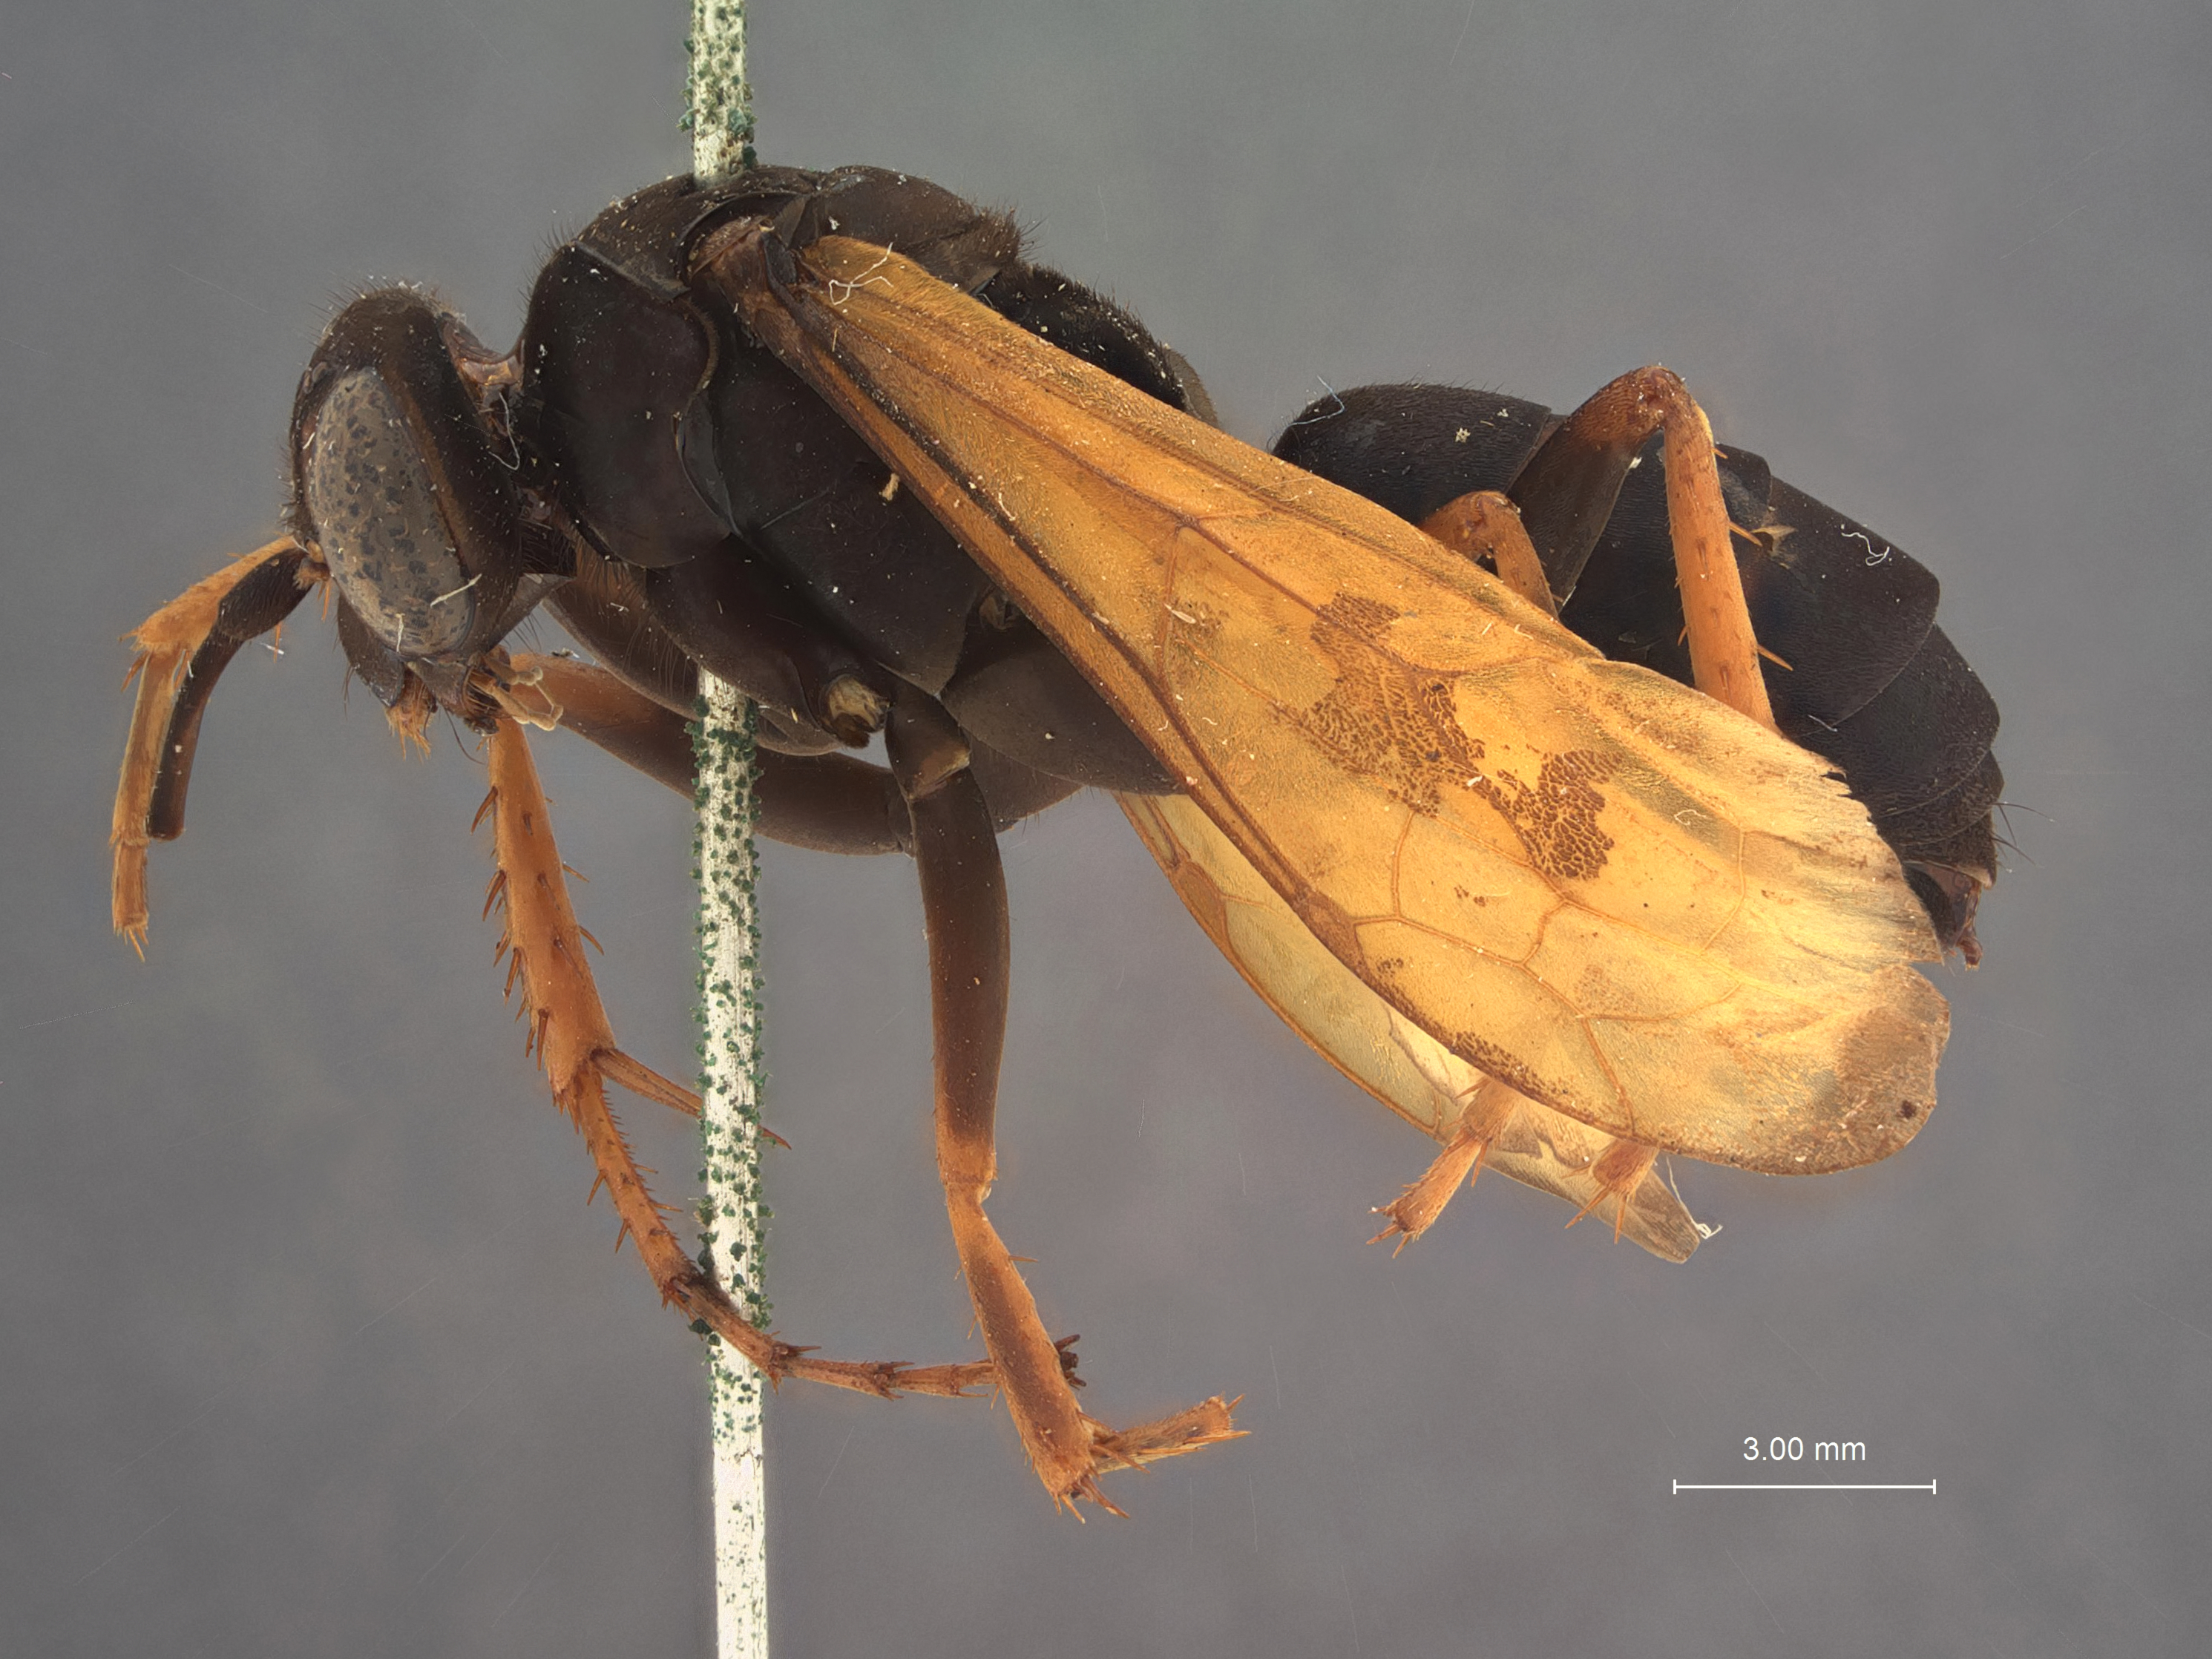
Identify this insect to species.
Batazonus submaculatus
